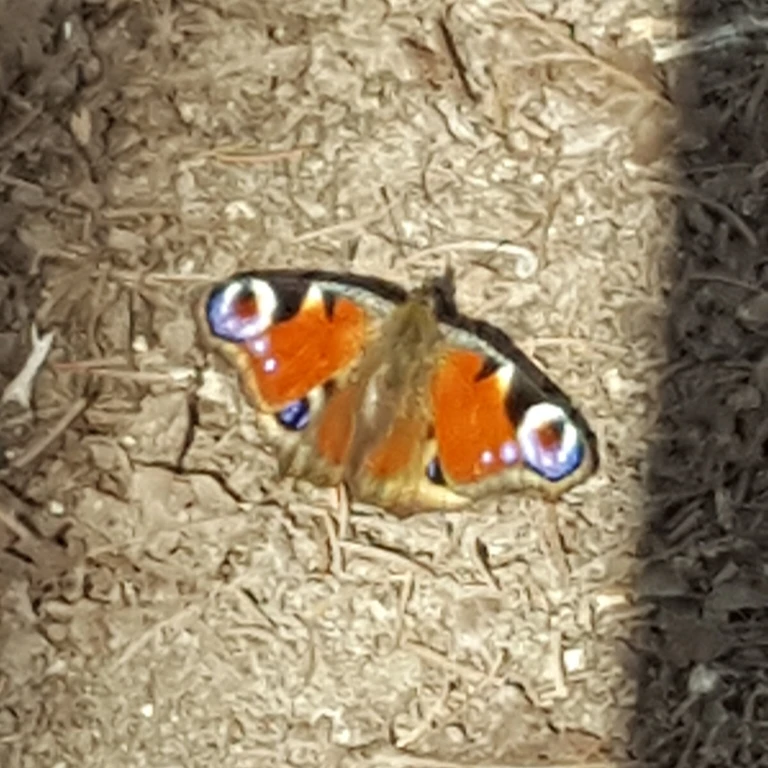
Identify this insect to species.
Aglais io
